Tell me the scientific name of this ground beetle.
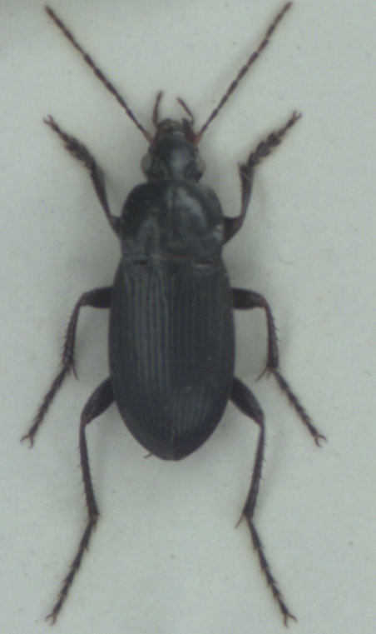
Calathus fuscipes
